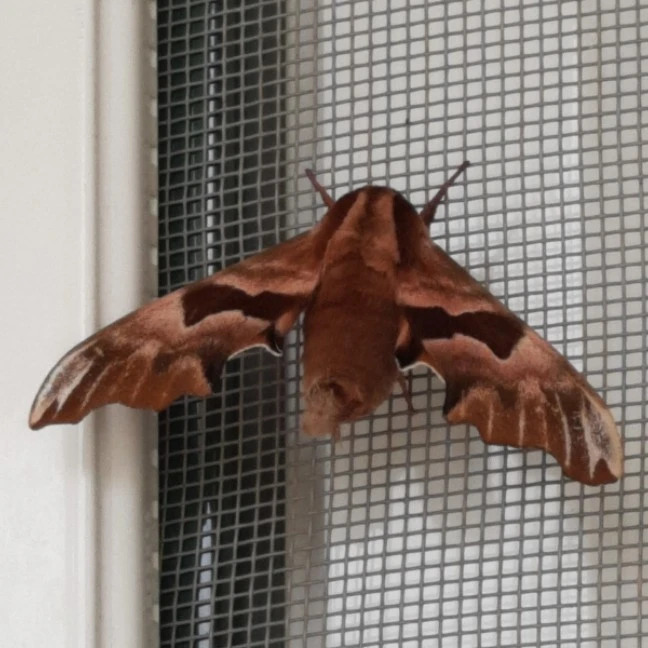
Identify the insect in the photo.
Mimas tiliae
